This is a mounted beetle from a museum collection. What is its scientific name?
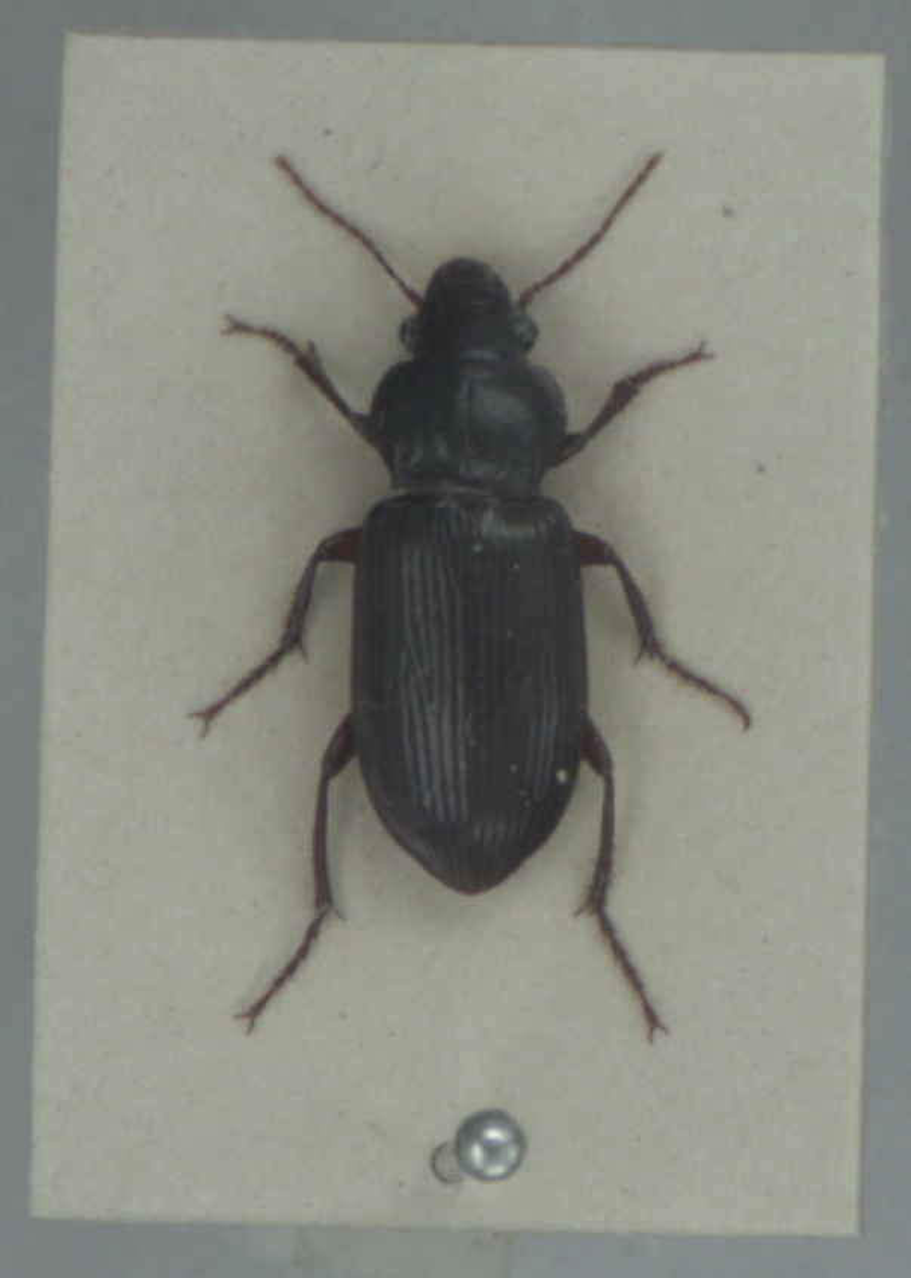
Amara convexiuscula
